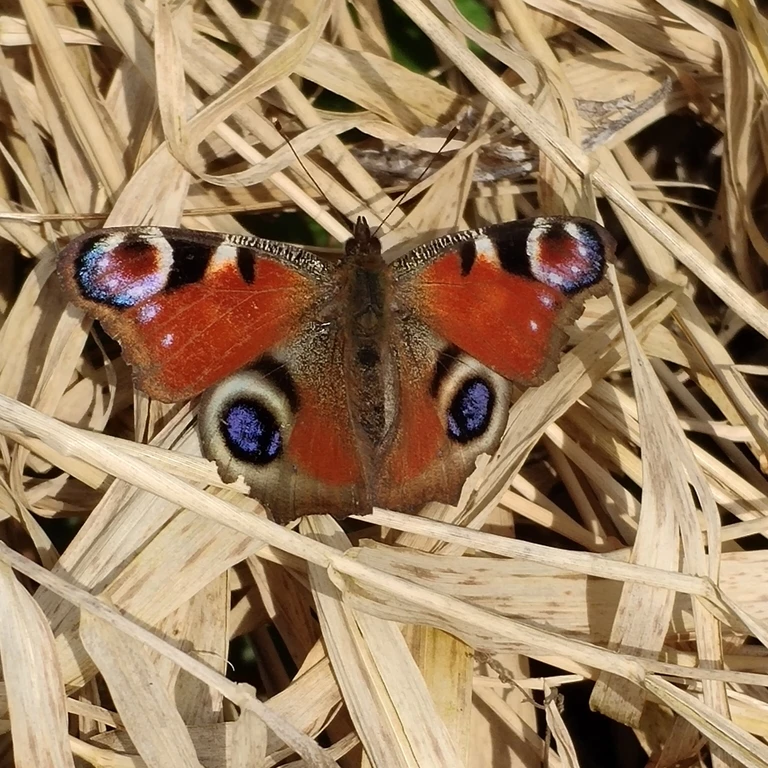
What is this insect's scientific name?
Aglais io
